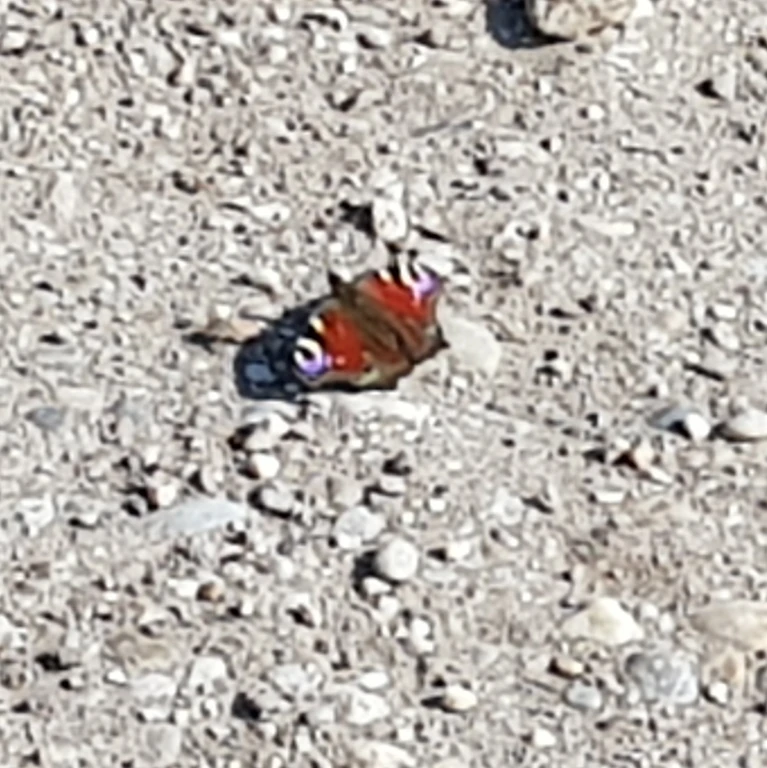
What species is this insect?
Aglais io
